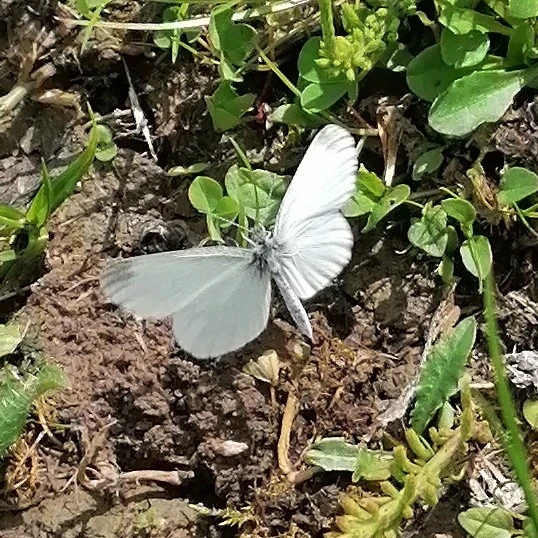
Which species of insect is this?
Leptidea sinapis/juvernica
